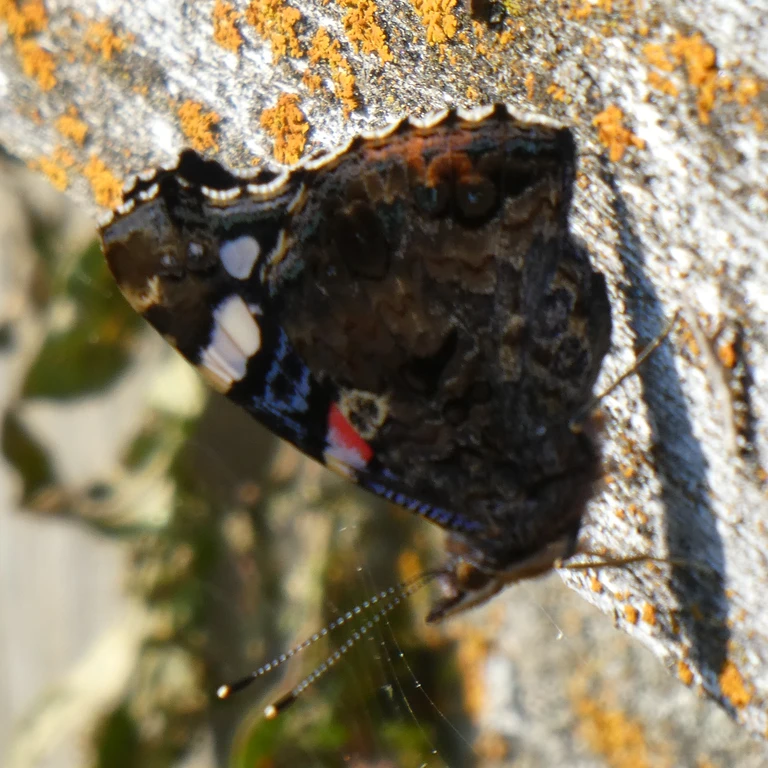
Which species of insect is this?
Vanessa atalanta
